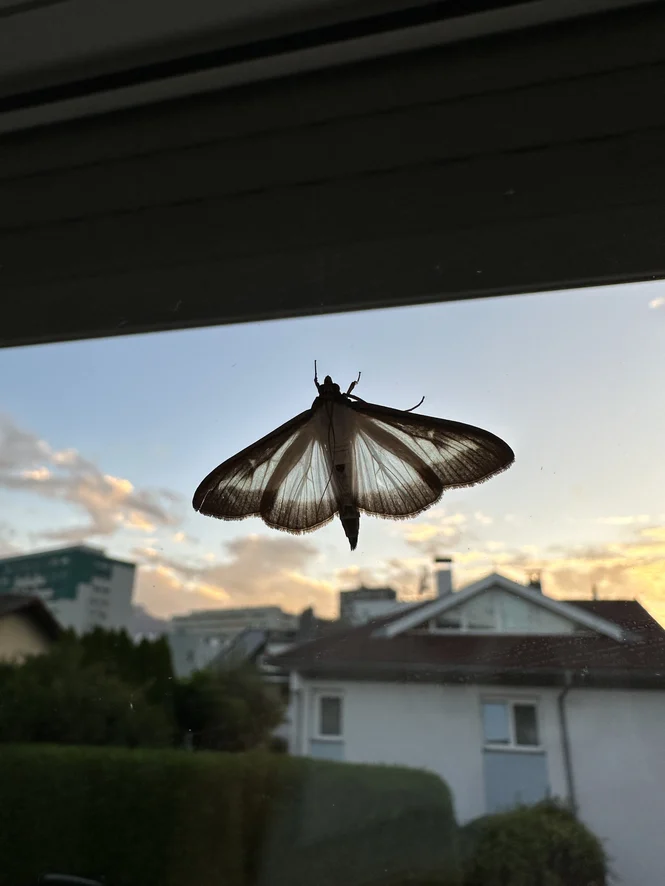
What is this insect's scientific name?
Cydalima perspectalis
